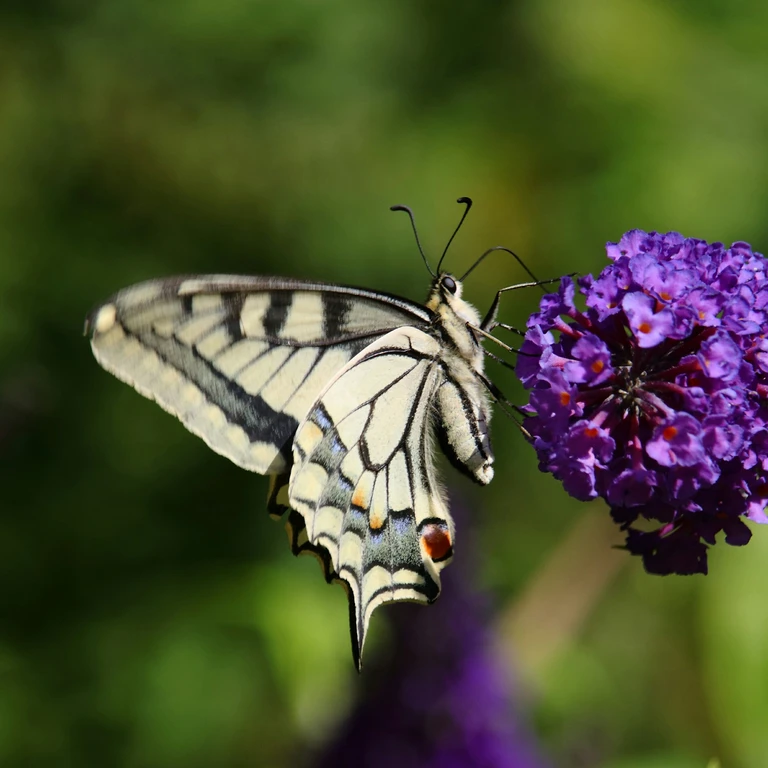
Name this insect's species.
Papilio machaon
